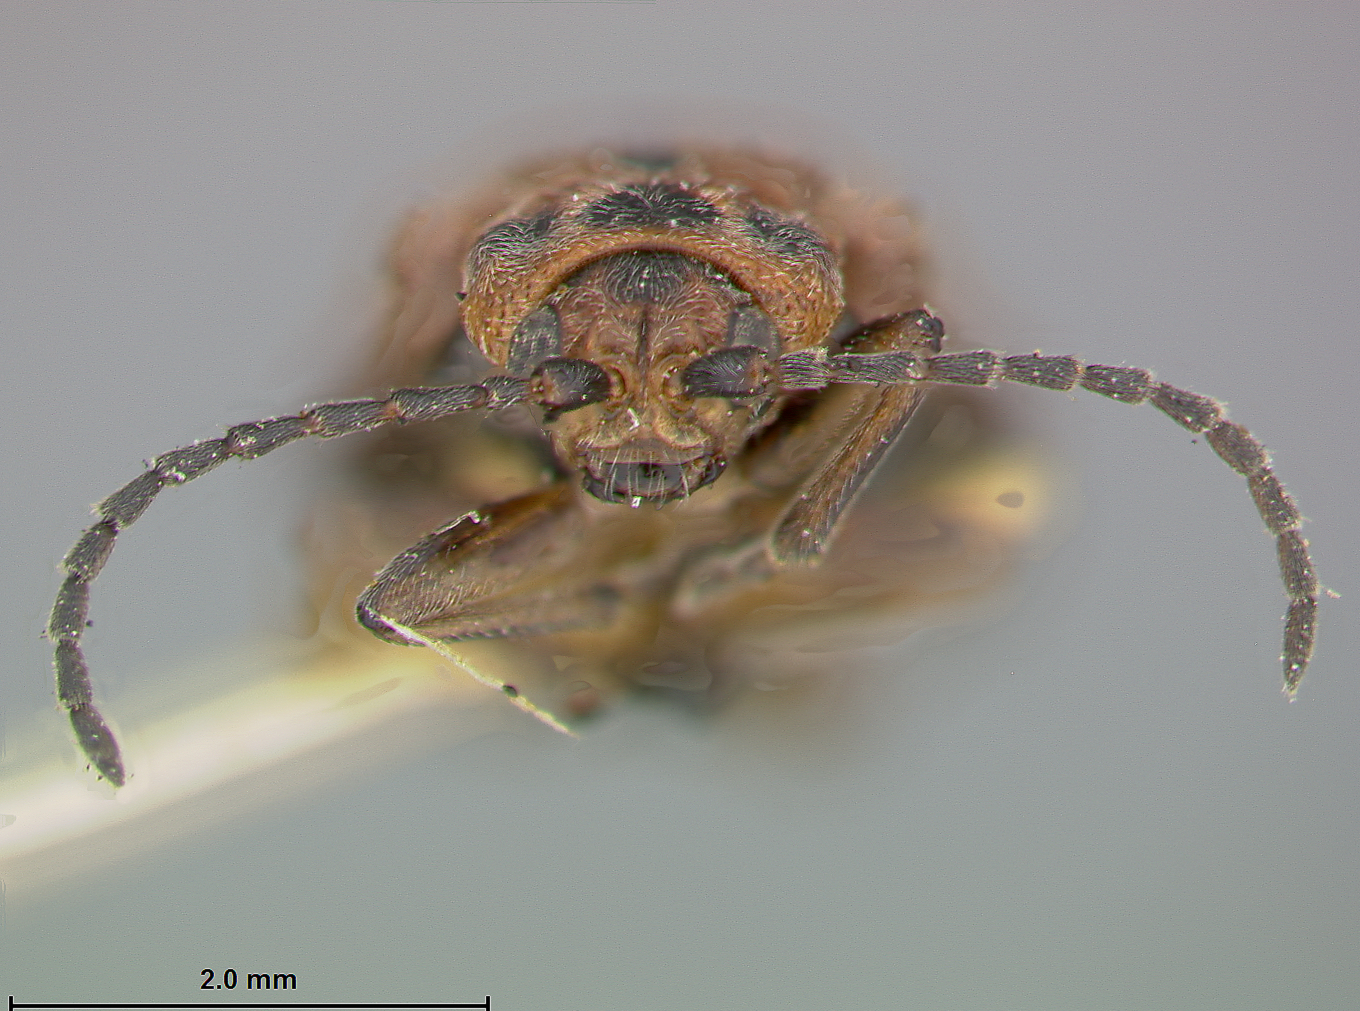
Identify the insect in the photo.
Galerucella spiraeophila
